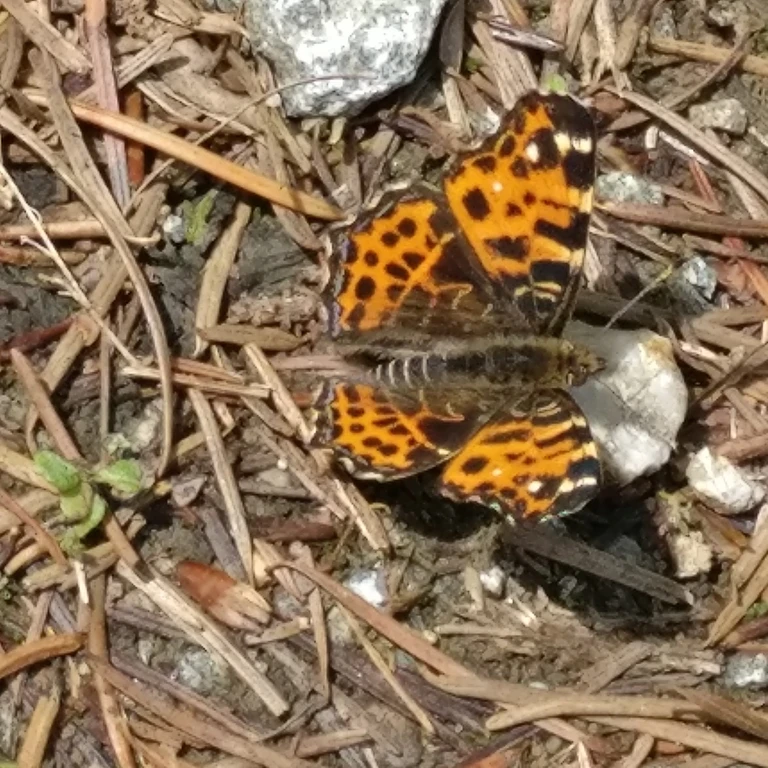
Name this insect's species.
Araschnia levana
